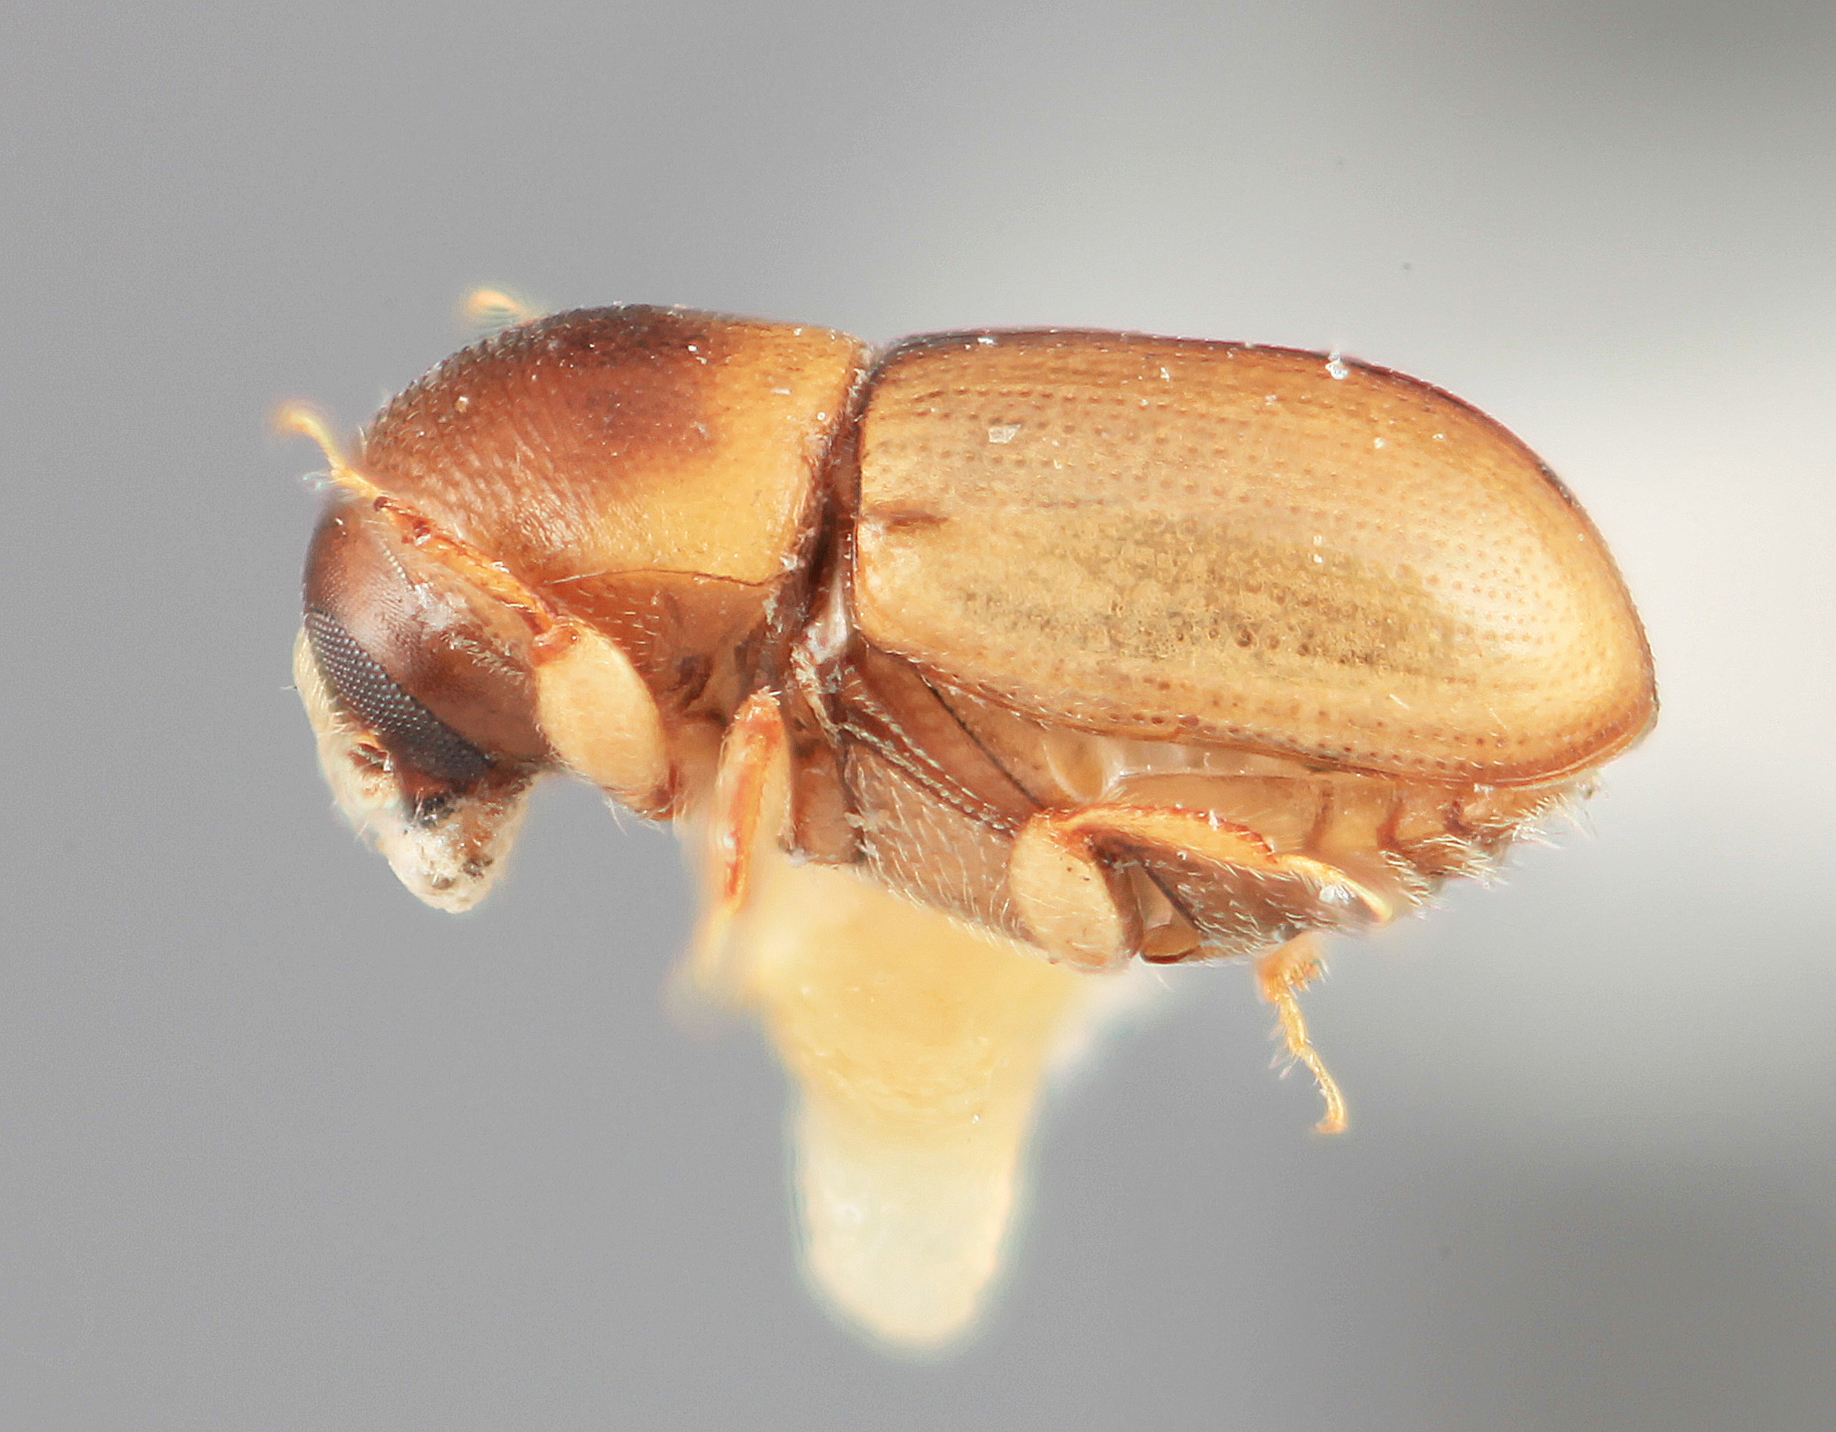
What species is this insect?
Scolytodes ficivorus
